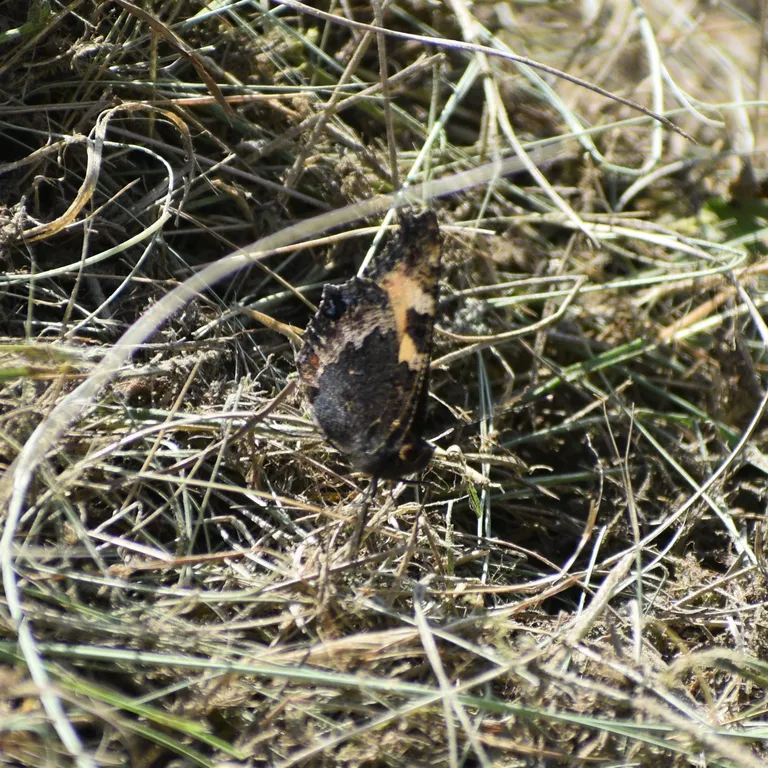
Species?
Aglais urticae
